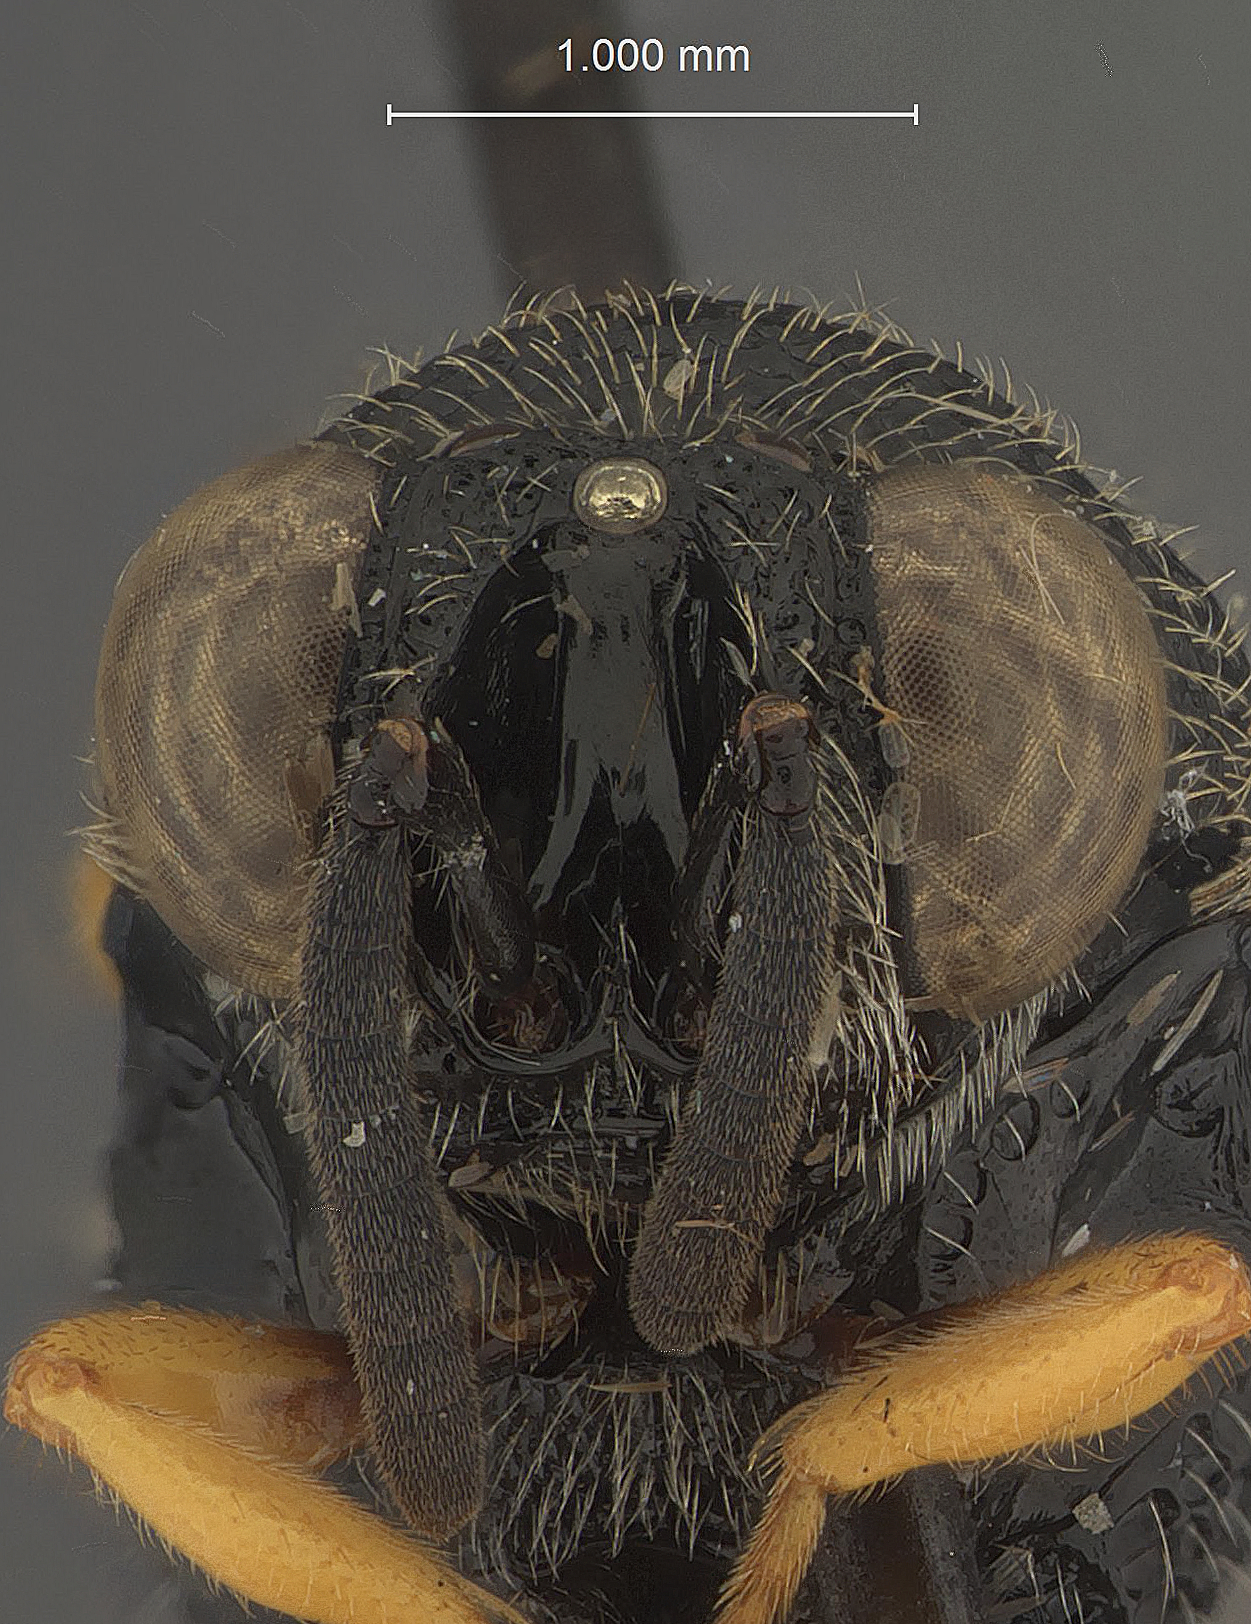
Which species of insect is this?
Pseudochalcis psyche
